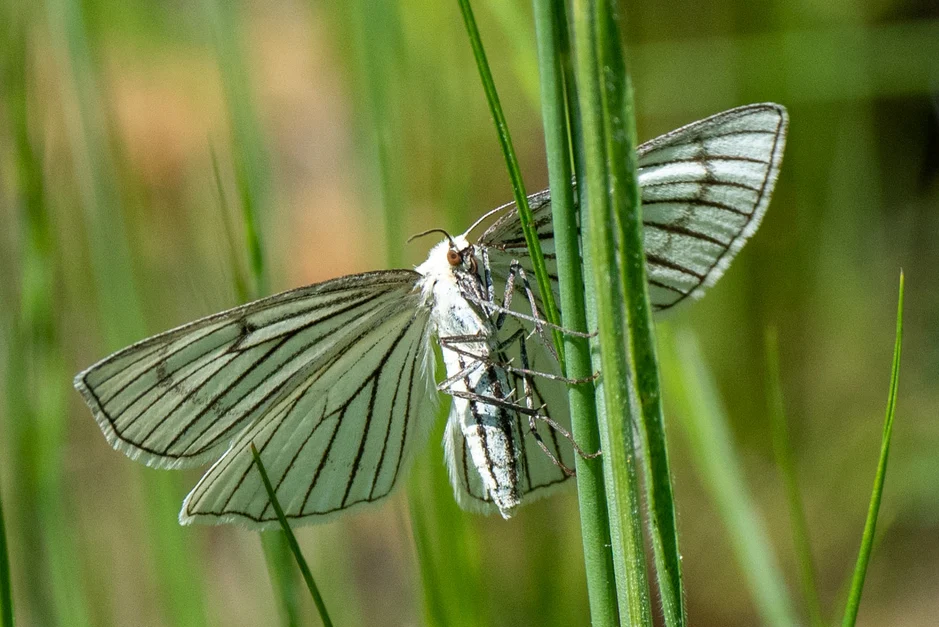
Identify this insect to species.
Siona lineata
